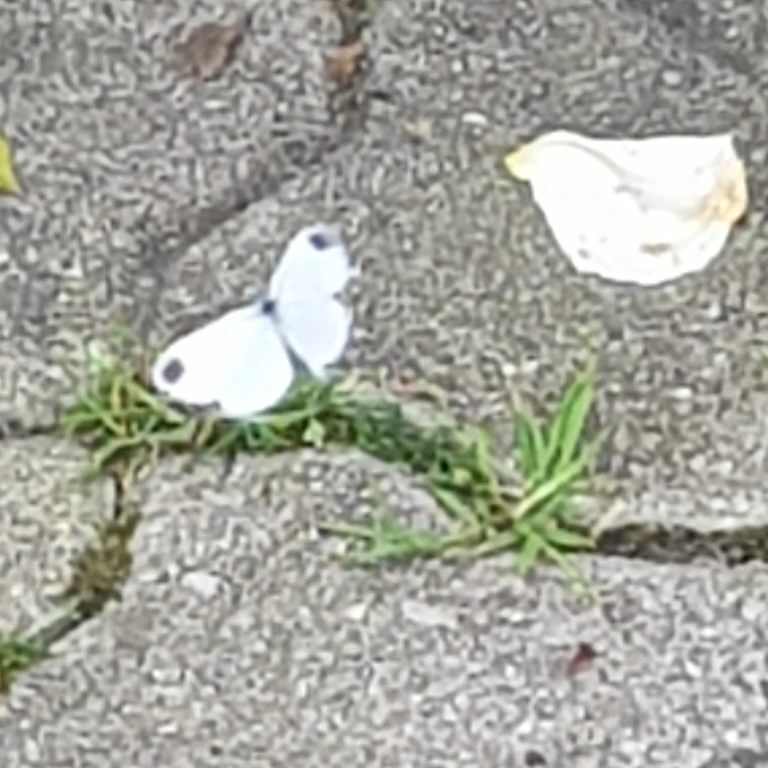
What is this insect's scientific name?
Leptidea sinapis/juvernica
